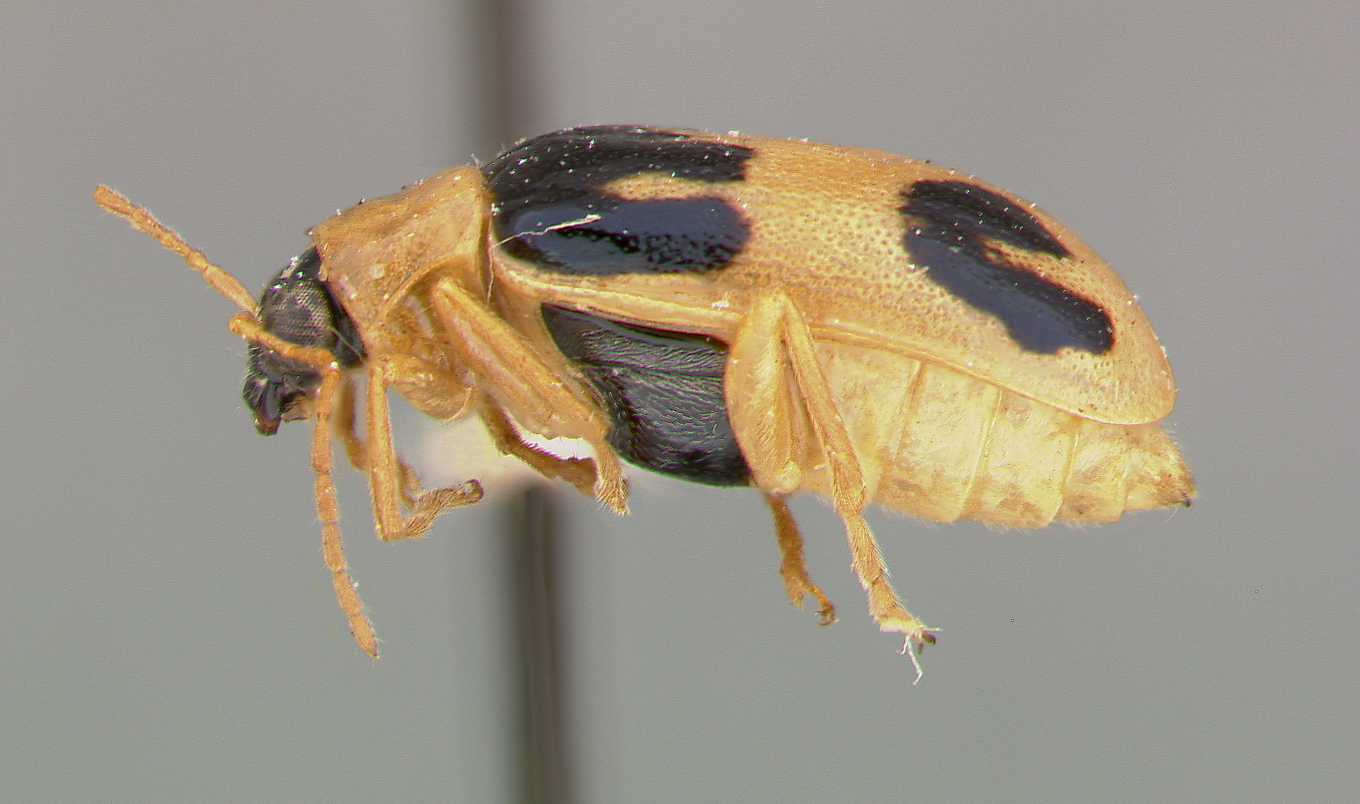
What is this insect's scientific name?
Neobrotica dentata
